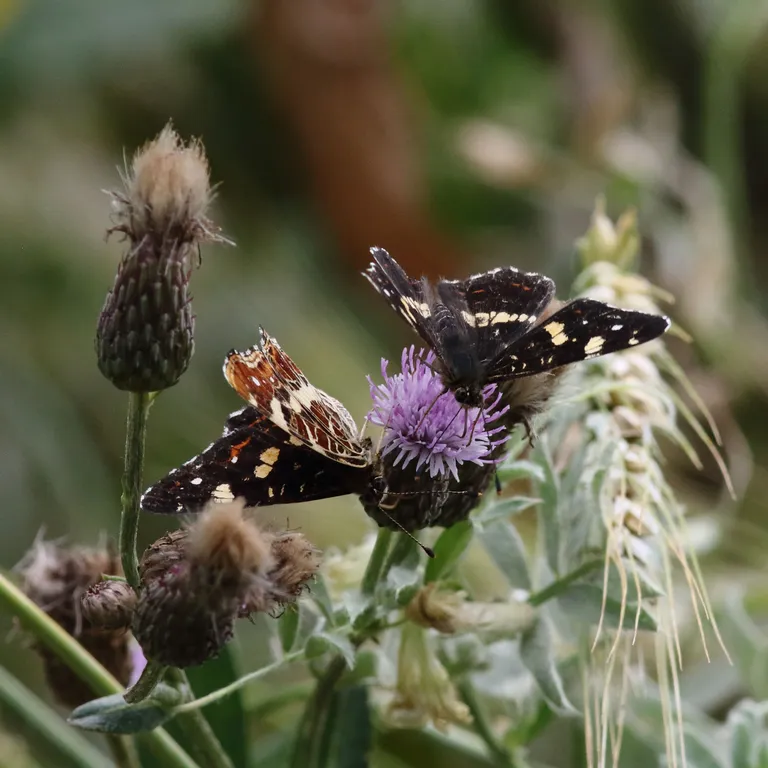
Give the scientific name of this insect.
Araschnia levana
